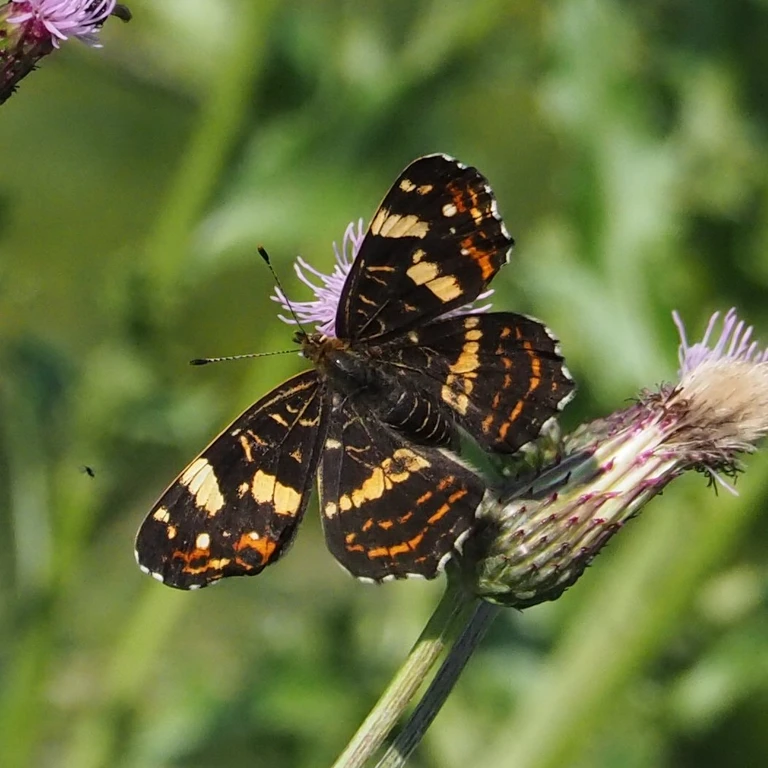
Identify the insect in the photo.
Araschnia levana
